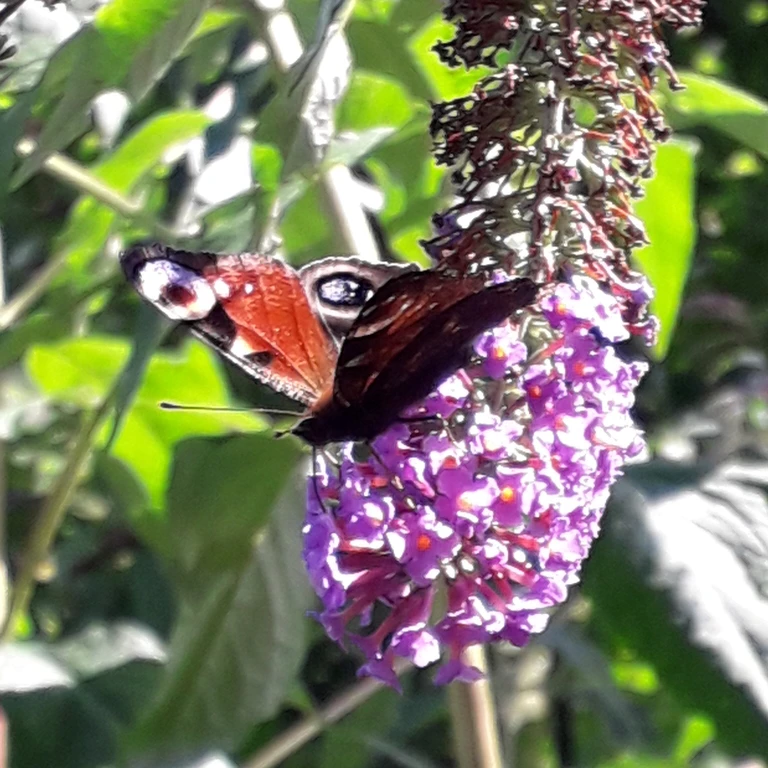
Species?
Aglais io
